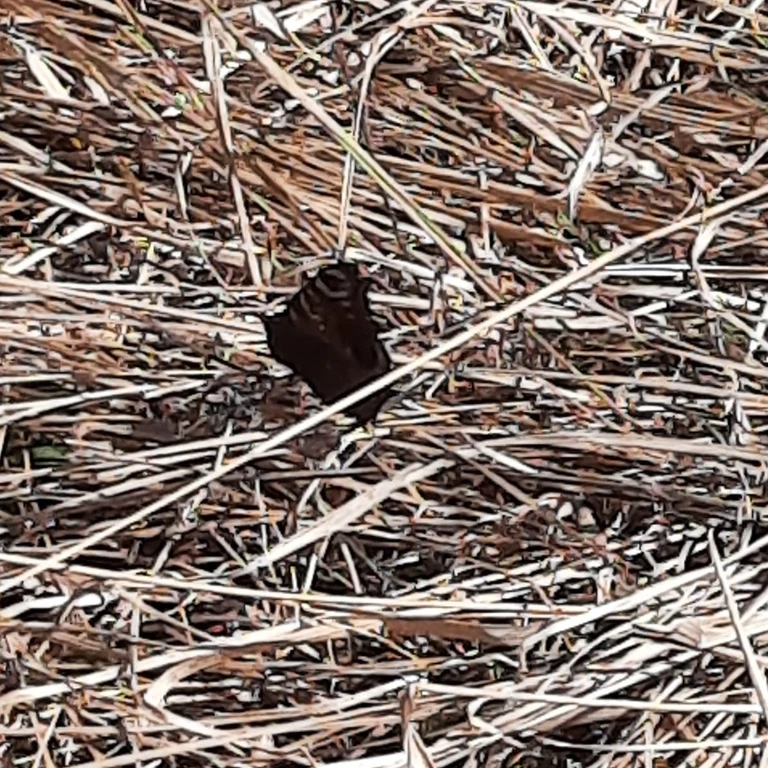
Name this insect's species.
Aglais io
